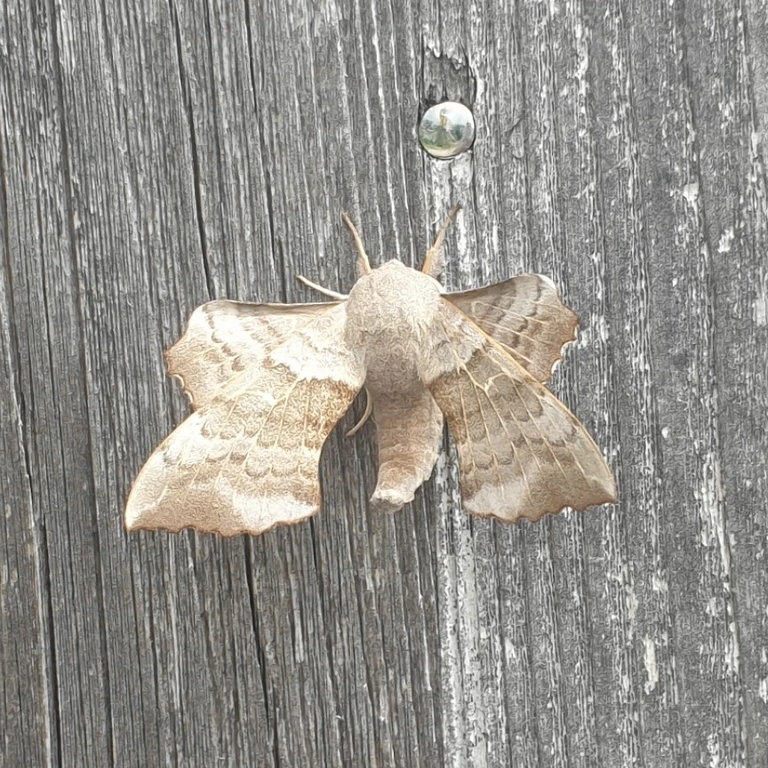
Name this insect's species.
Laothoe populi
